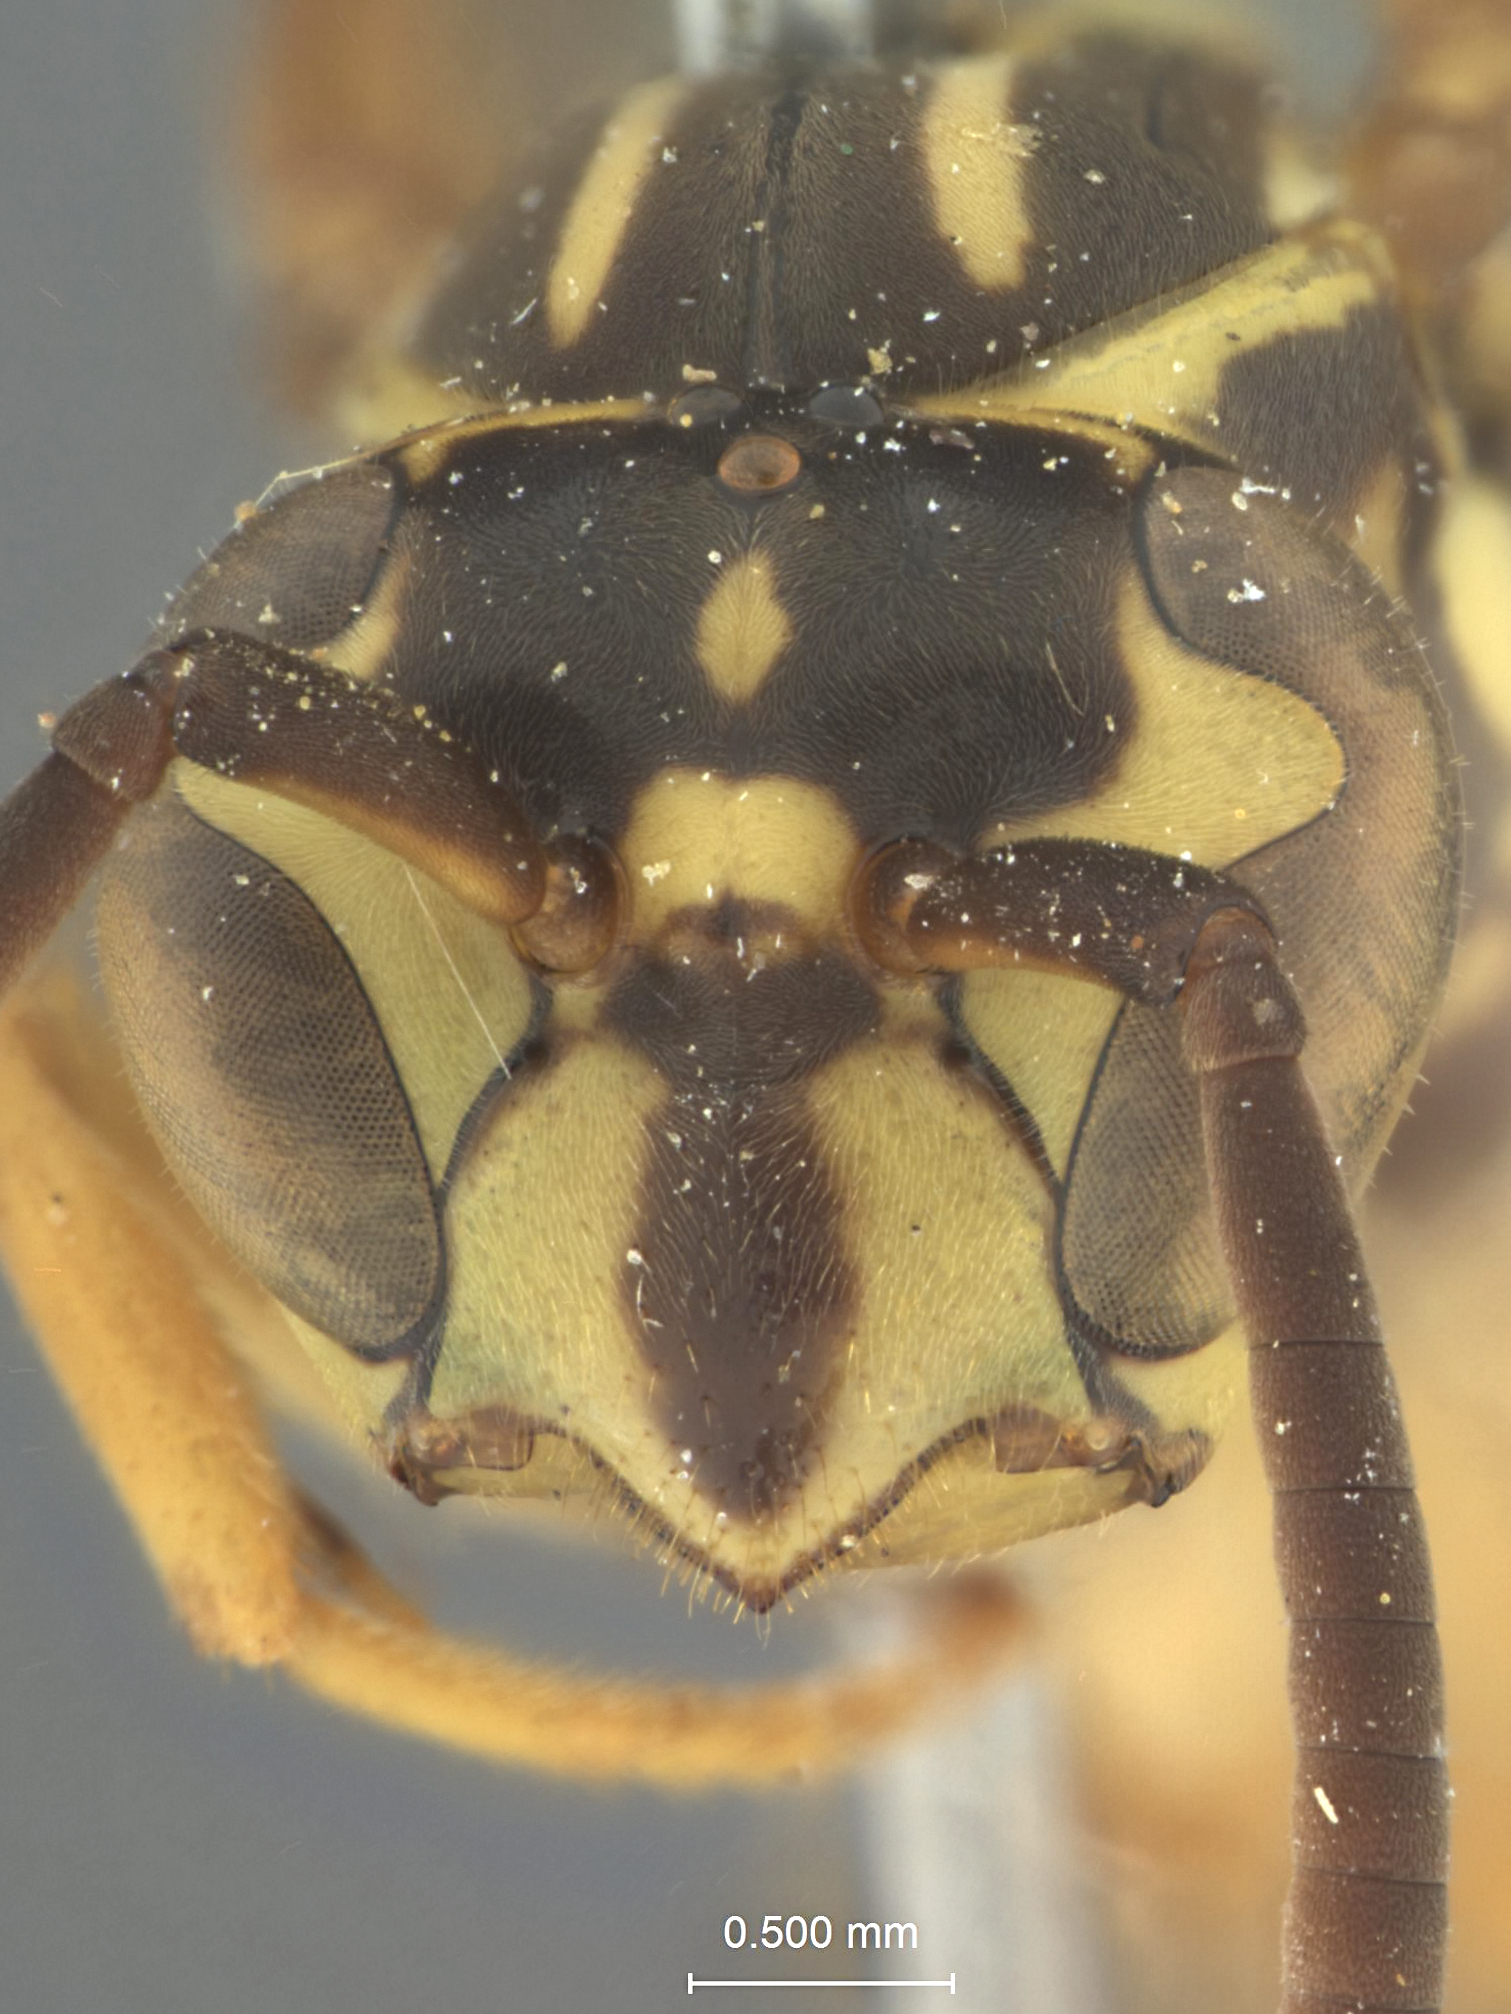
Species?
Stelopolybia yepocapa
